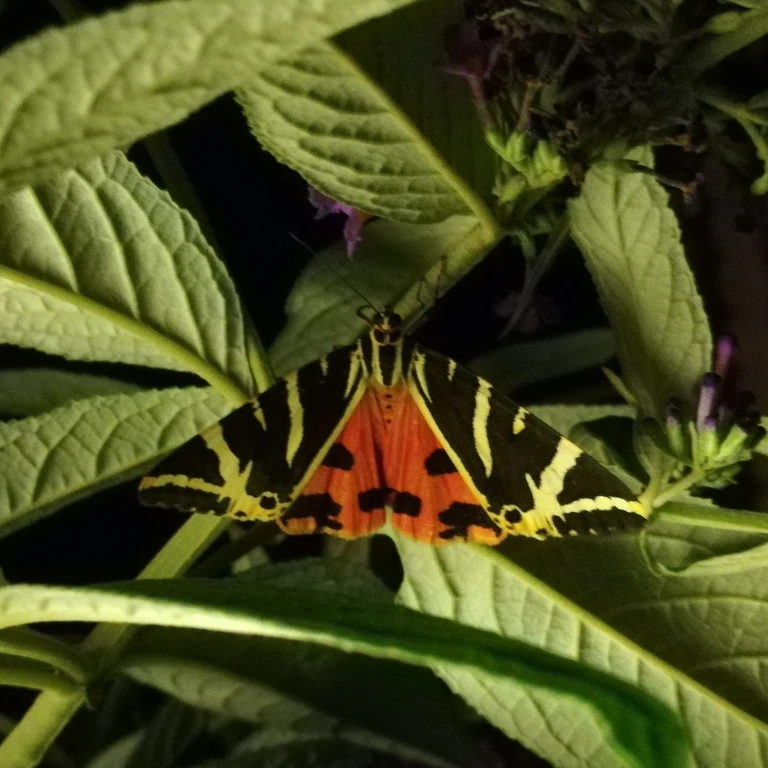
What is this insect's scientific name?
Euplagia quadripunctaria
